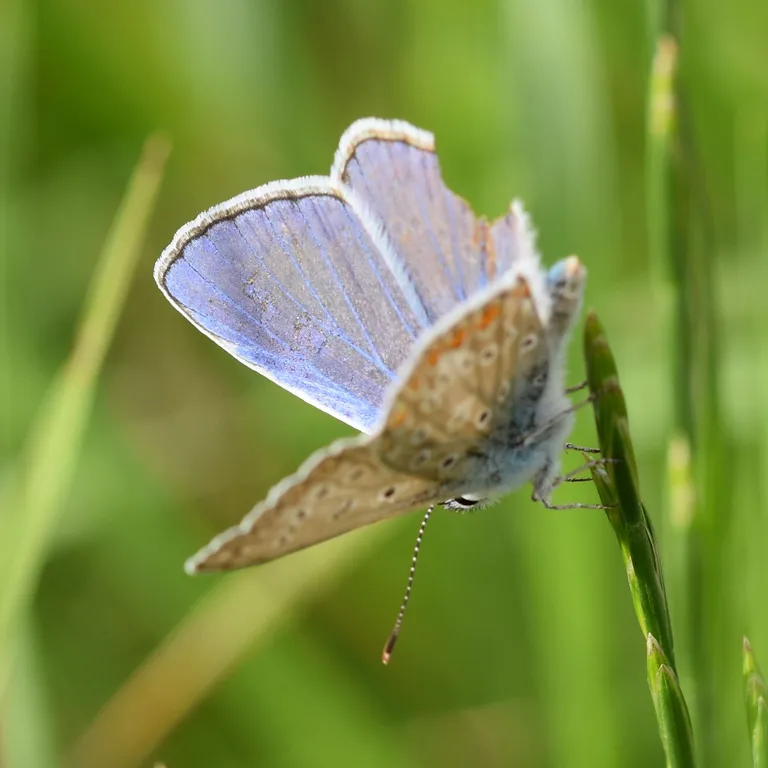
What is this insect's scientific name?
Polyommatus icarus
